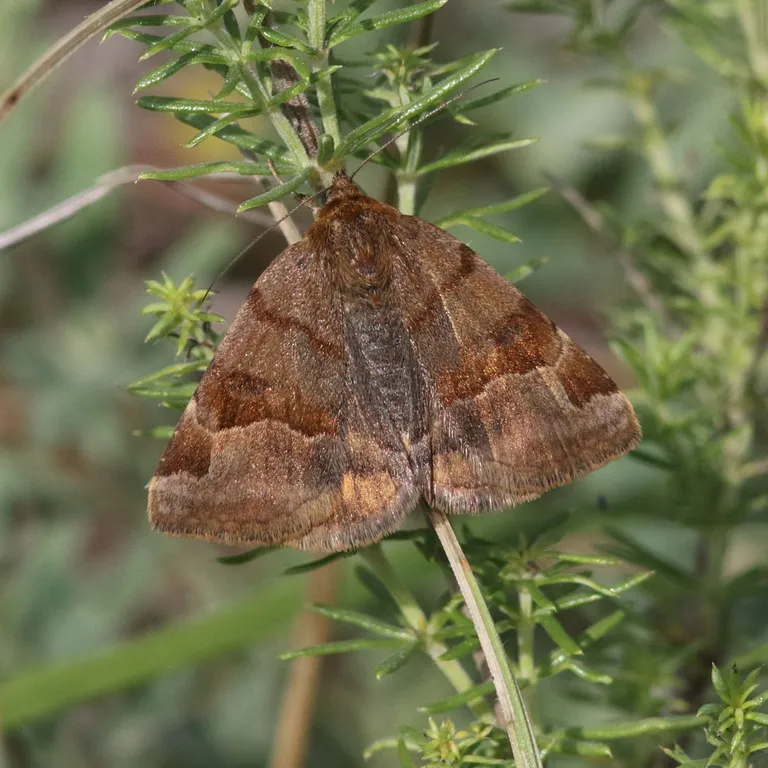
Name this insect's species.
Euclidia glyphica
